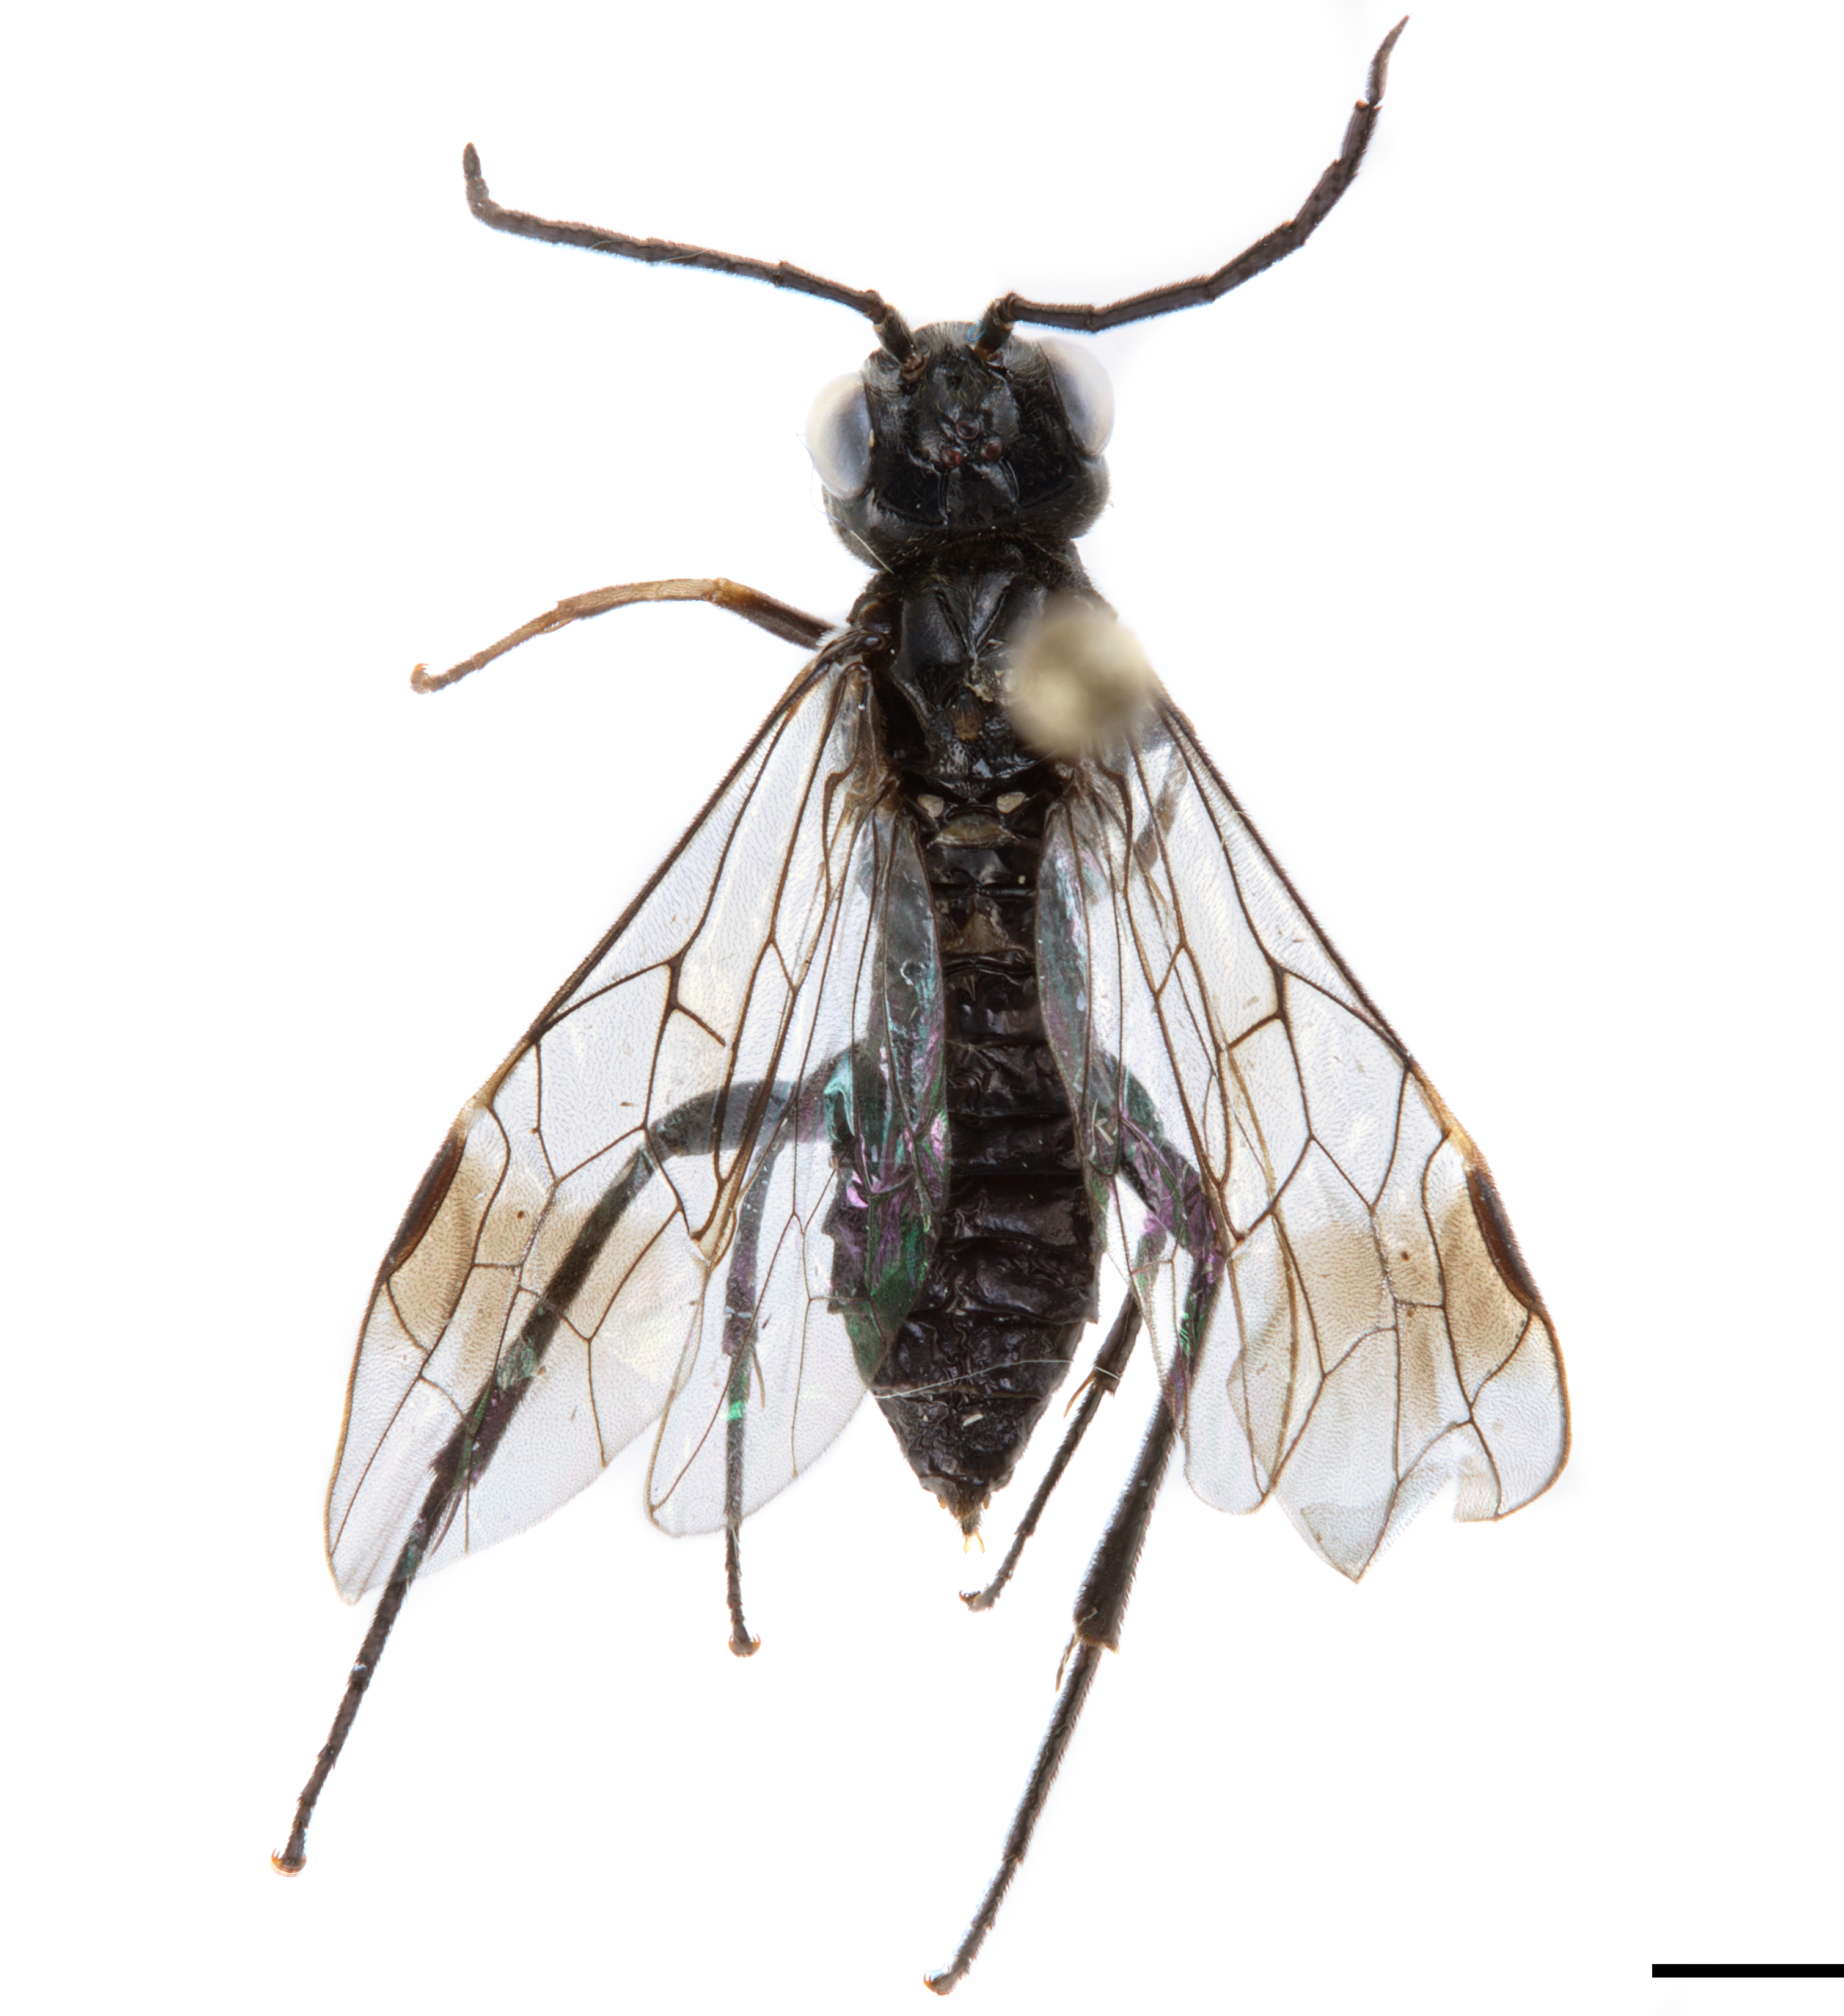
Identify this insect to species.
Asiemphytus fasciatus
